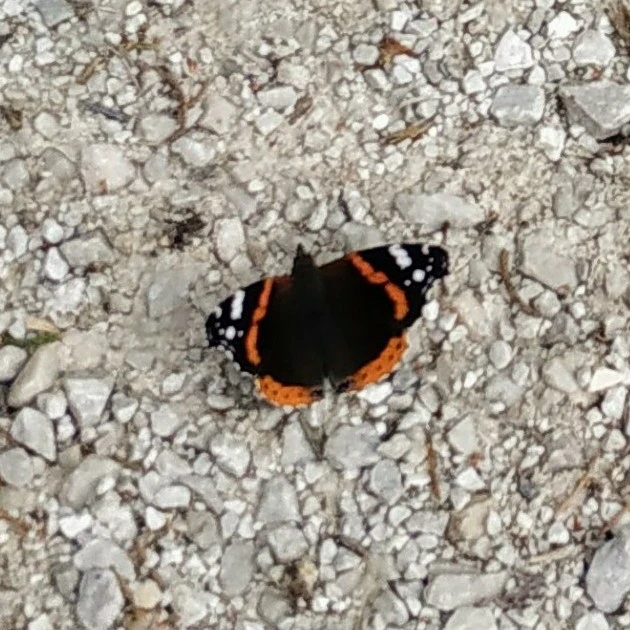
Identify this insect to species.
Vanessa atalanta
